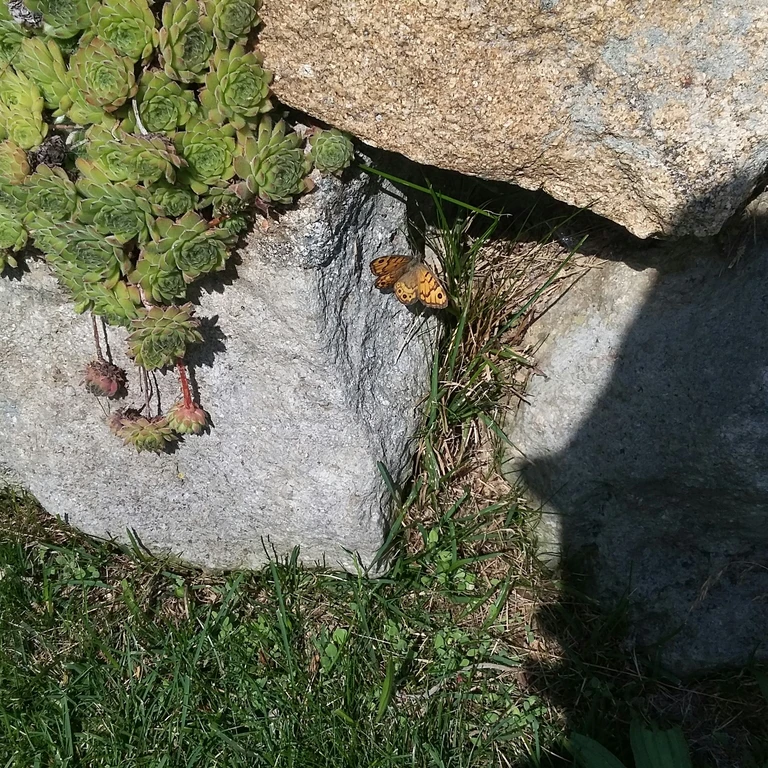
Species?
Lasiommata megera (also Pararge megera)
